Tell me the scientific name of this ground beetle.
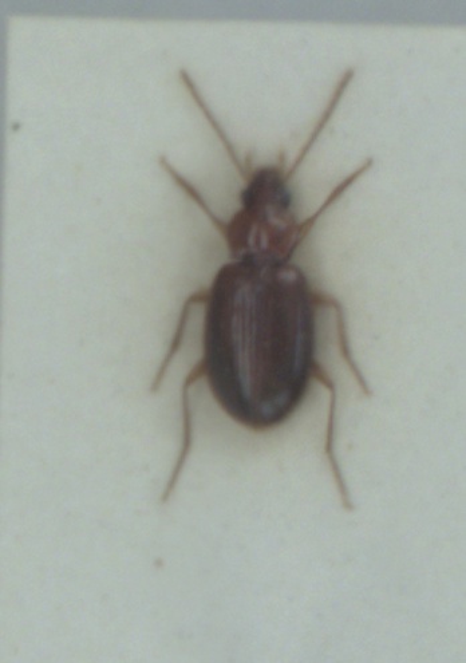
Ocys harpaloides
